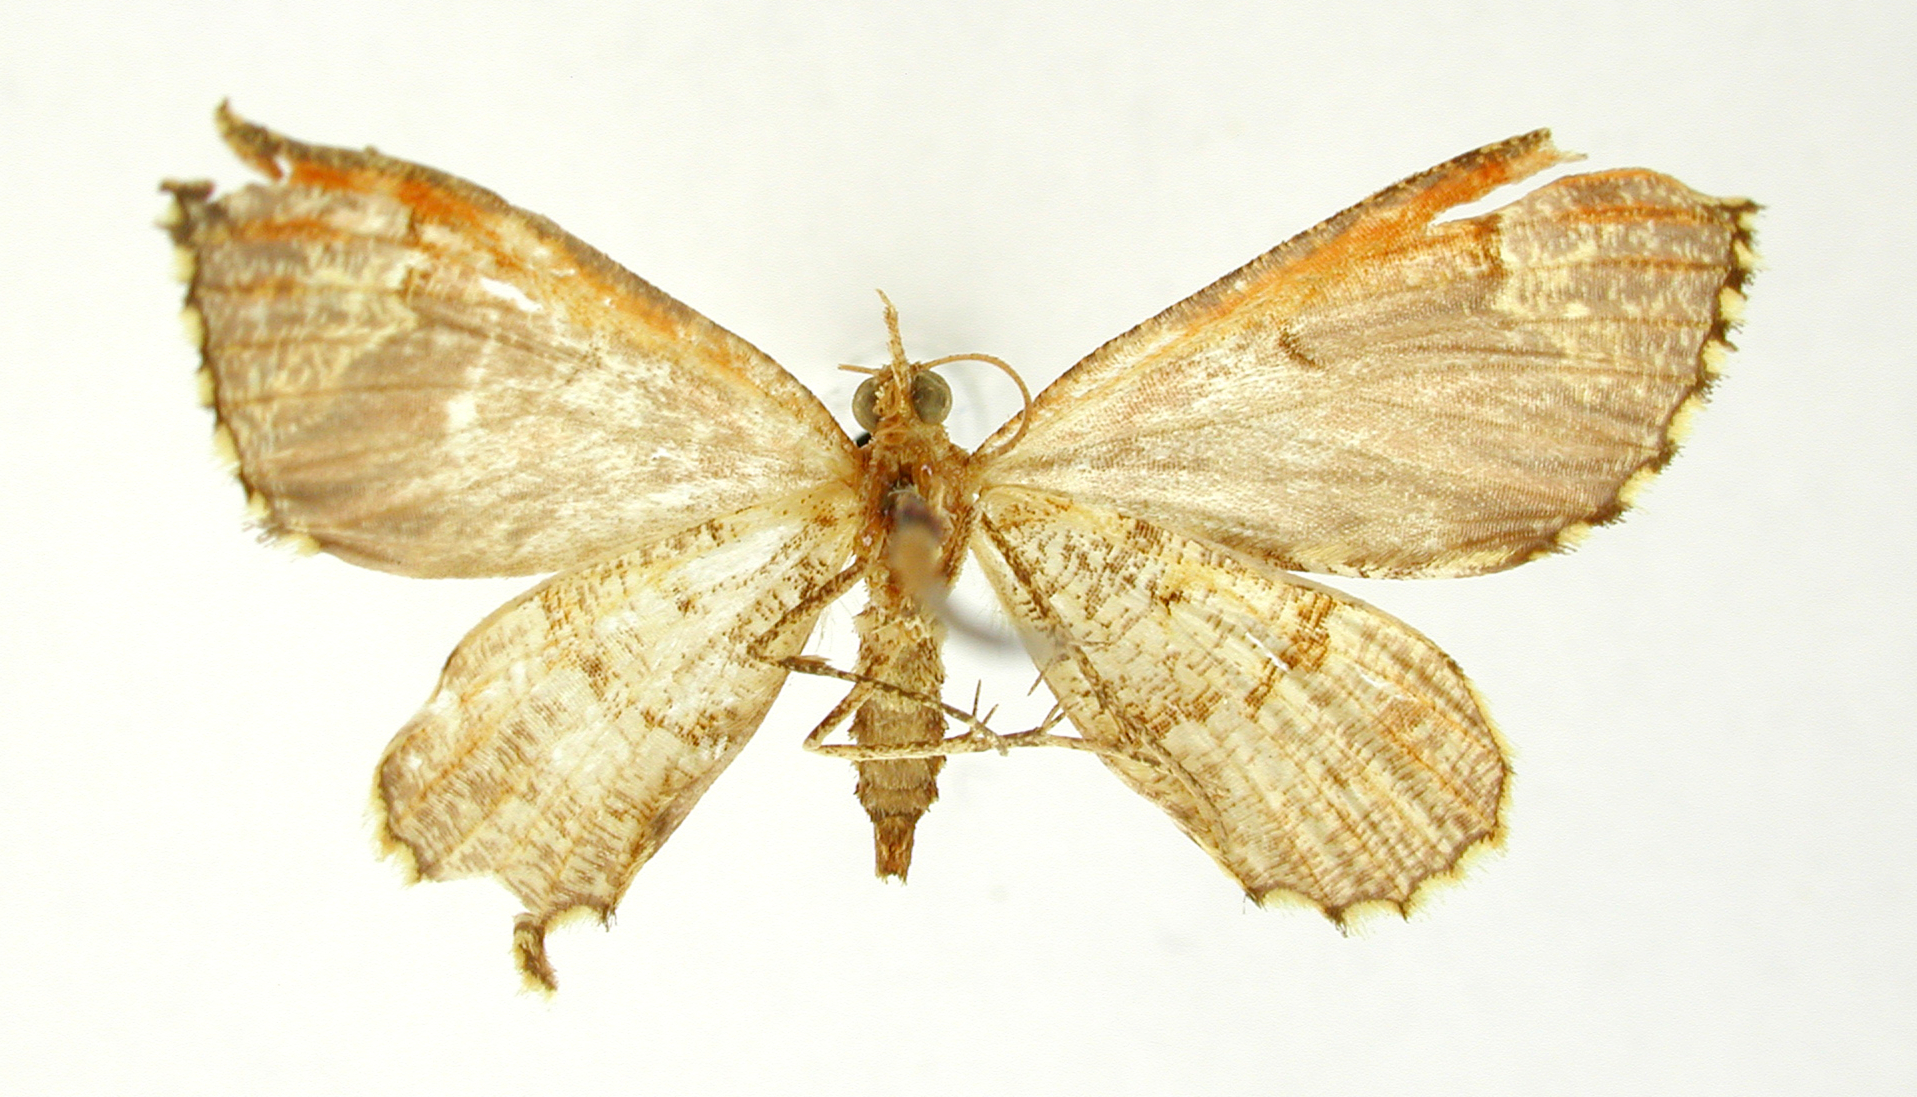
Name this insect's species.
Psaliodes fractifascia
